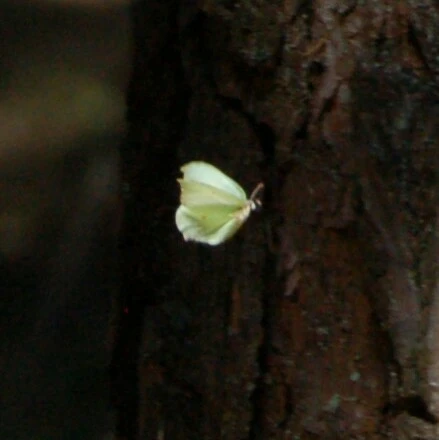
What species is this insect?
Gonepteryx rhamni
